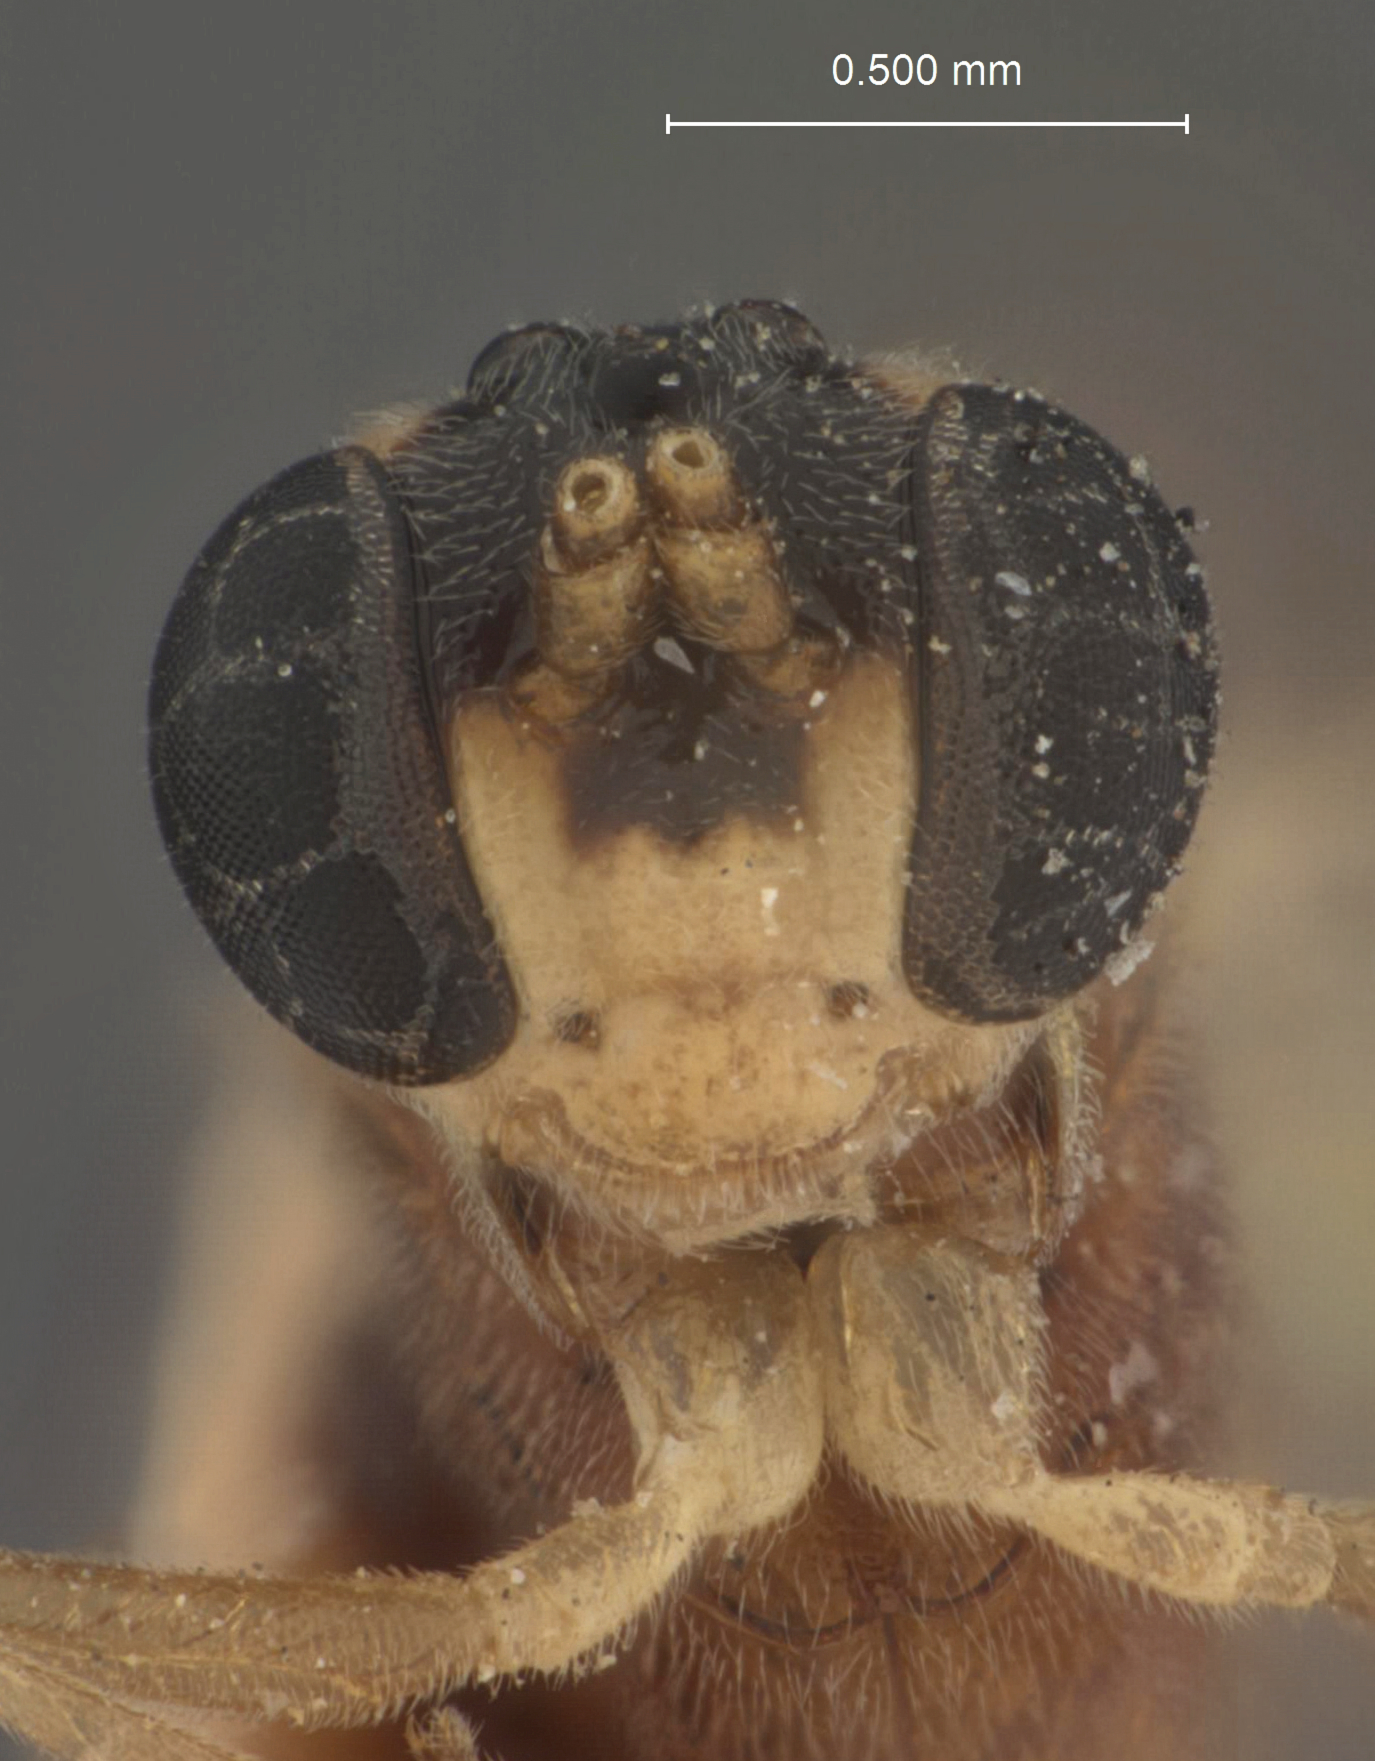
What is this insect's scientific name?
Neliopisthus similis
